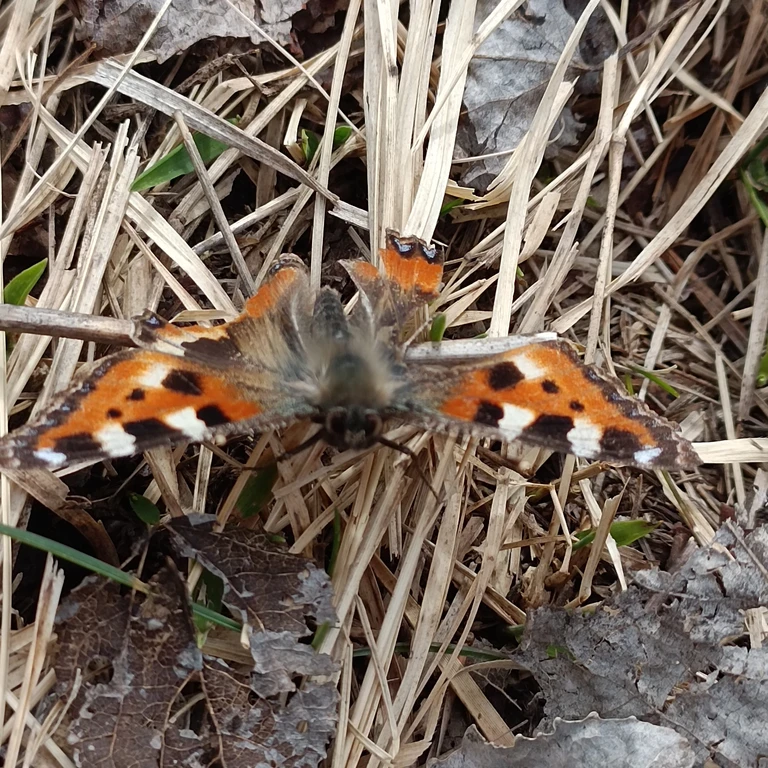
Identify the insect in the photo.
Aglais urticae
